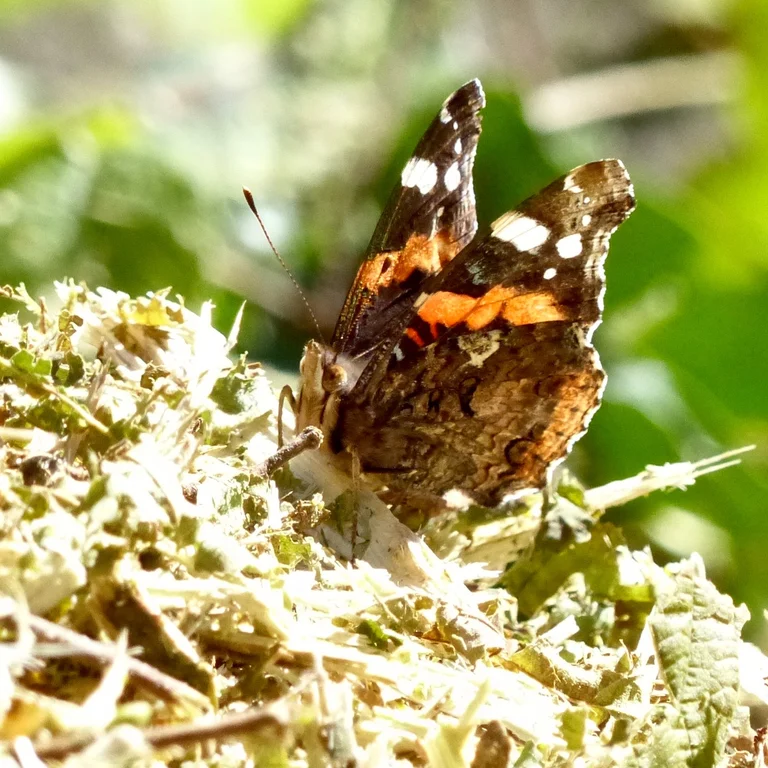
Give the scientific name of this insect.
Vanessa atalanta
